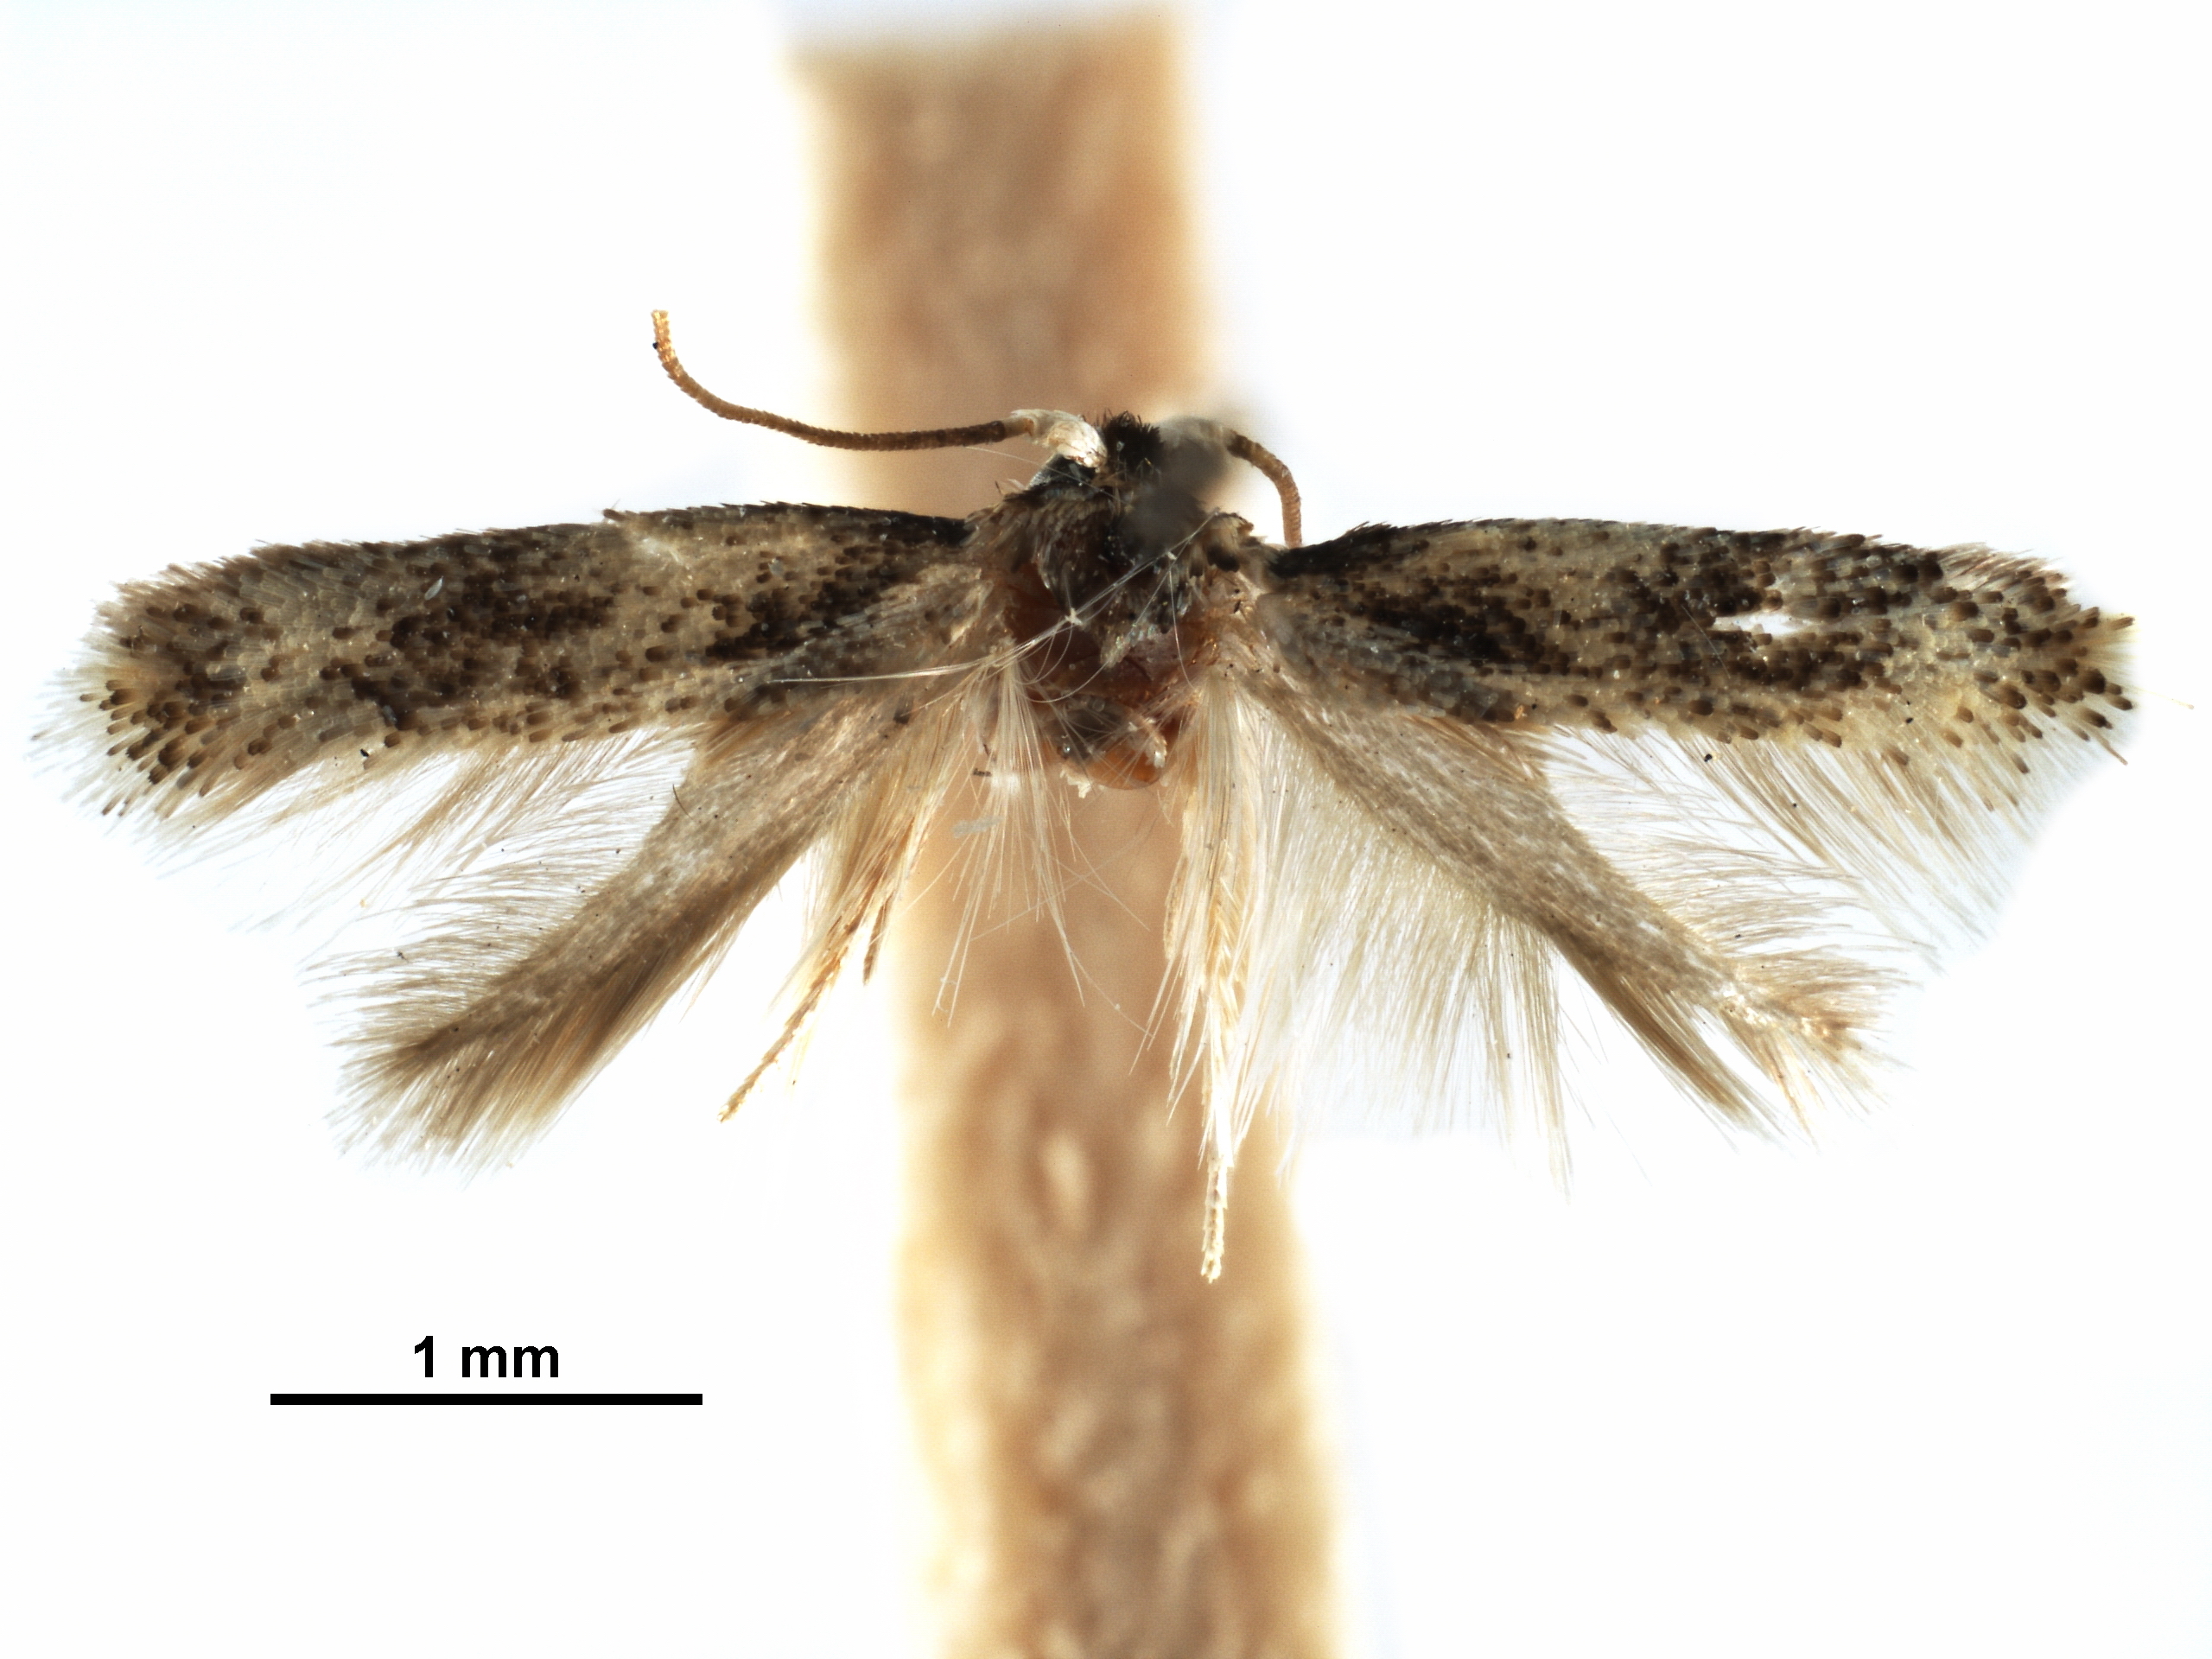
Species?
Zimmermannia obrutella
